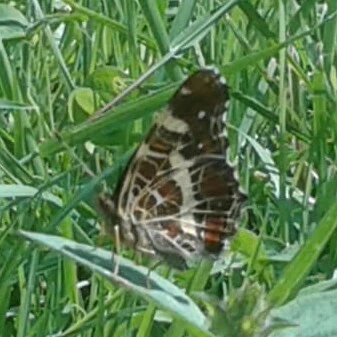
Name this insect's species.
Araschnia levana
